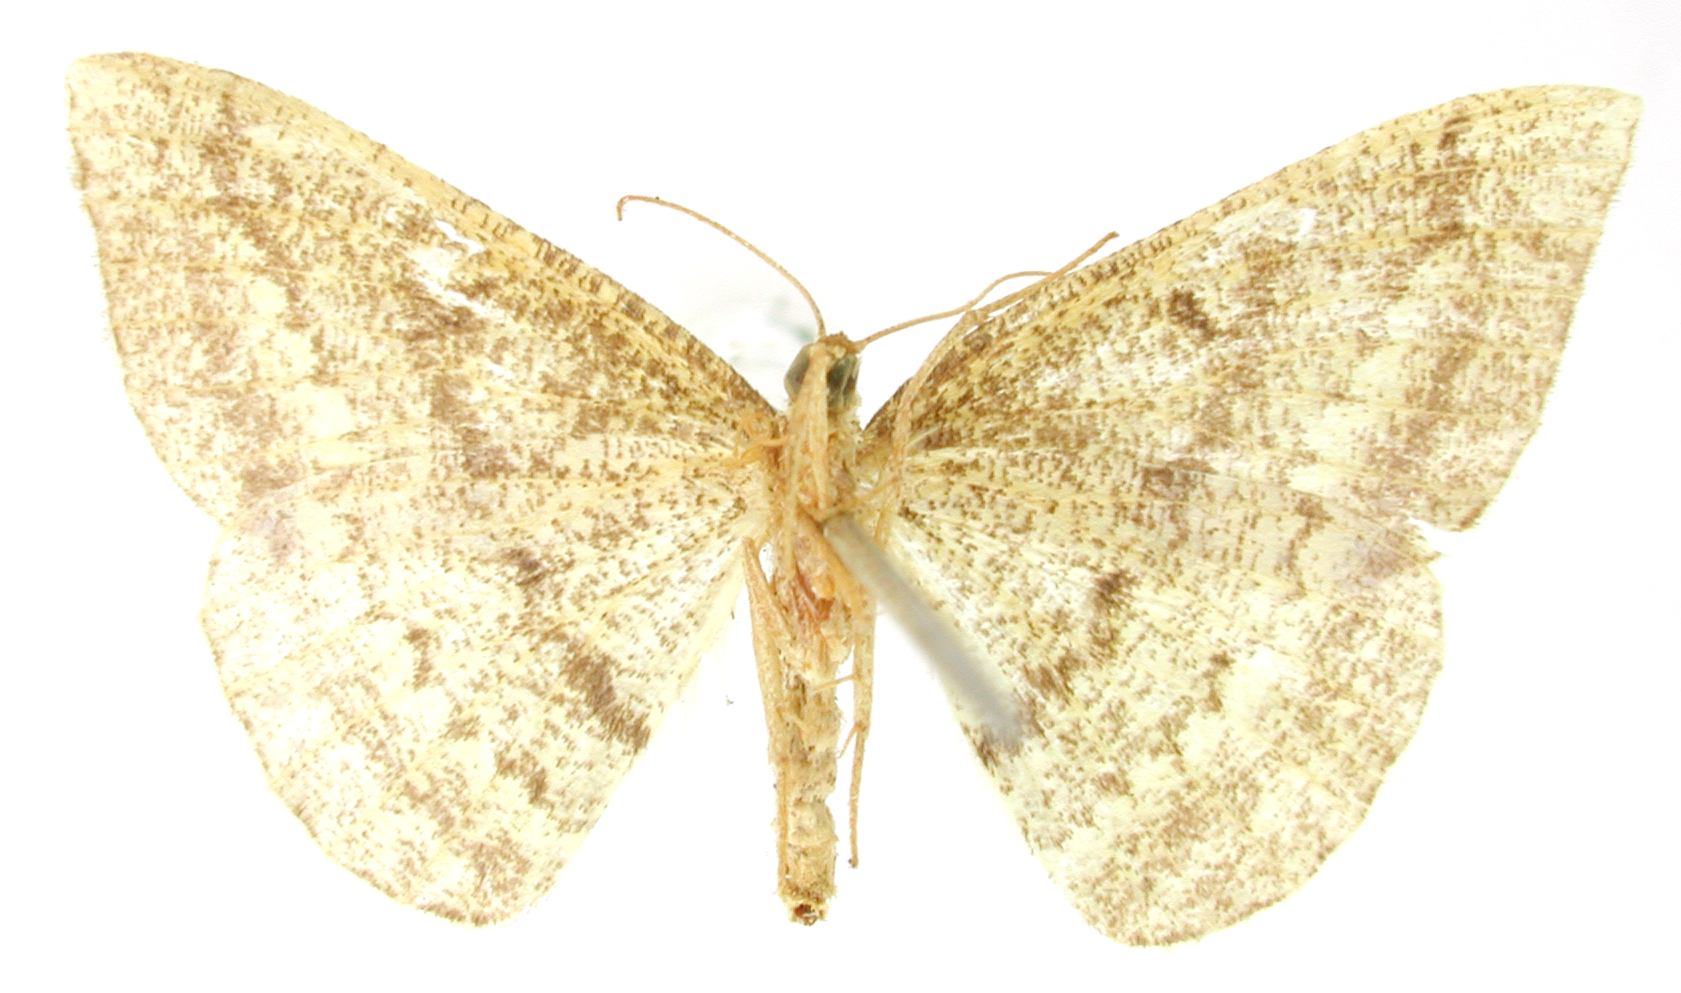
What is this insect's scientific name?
Tephrina albisecta
